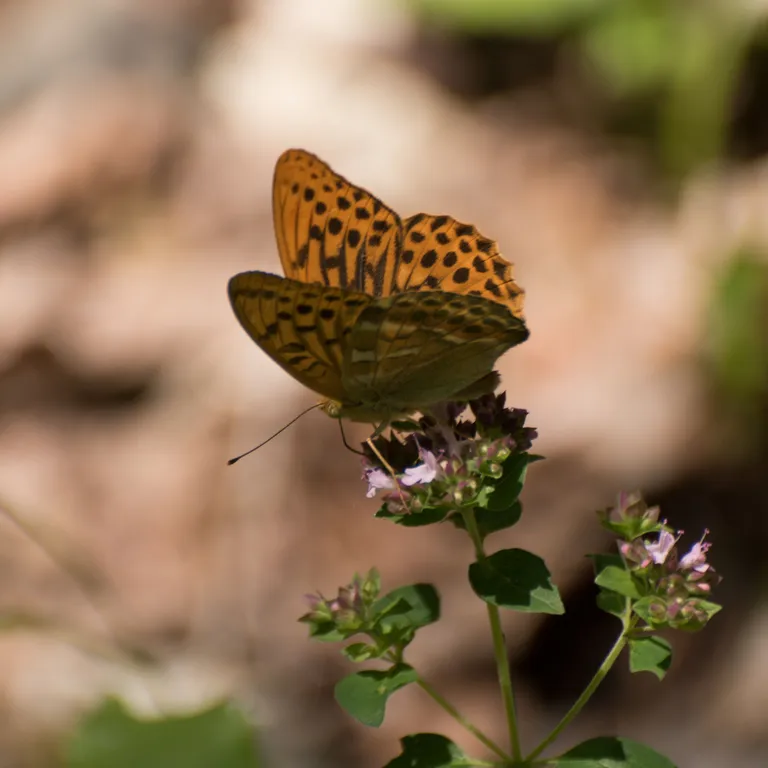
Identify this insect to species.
Argynnis paphia
